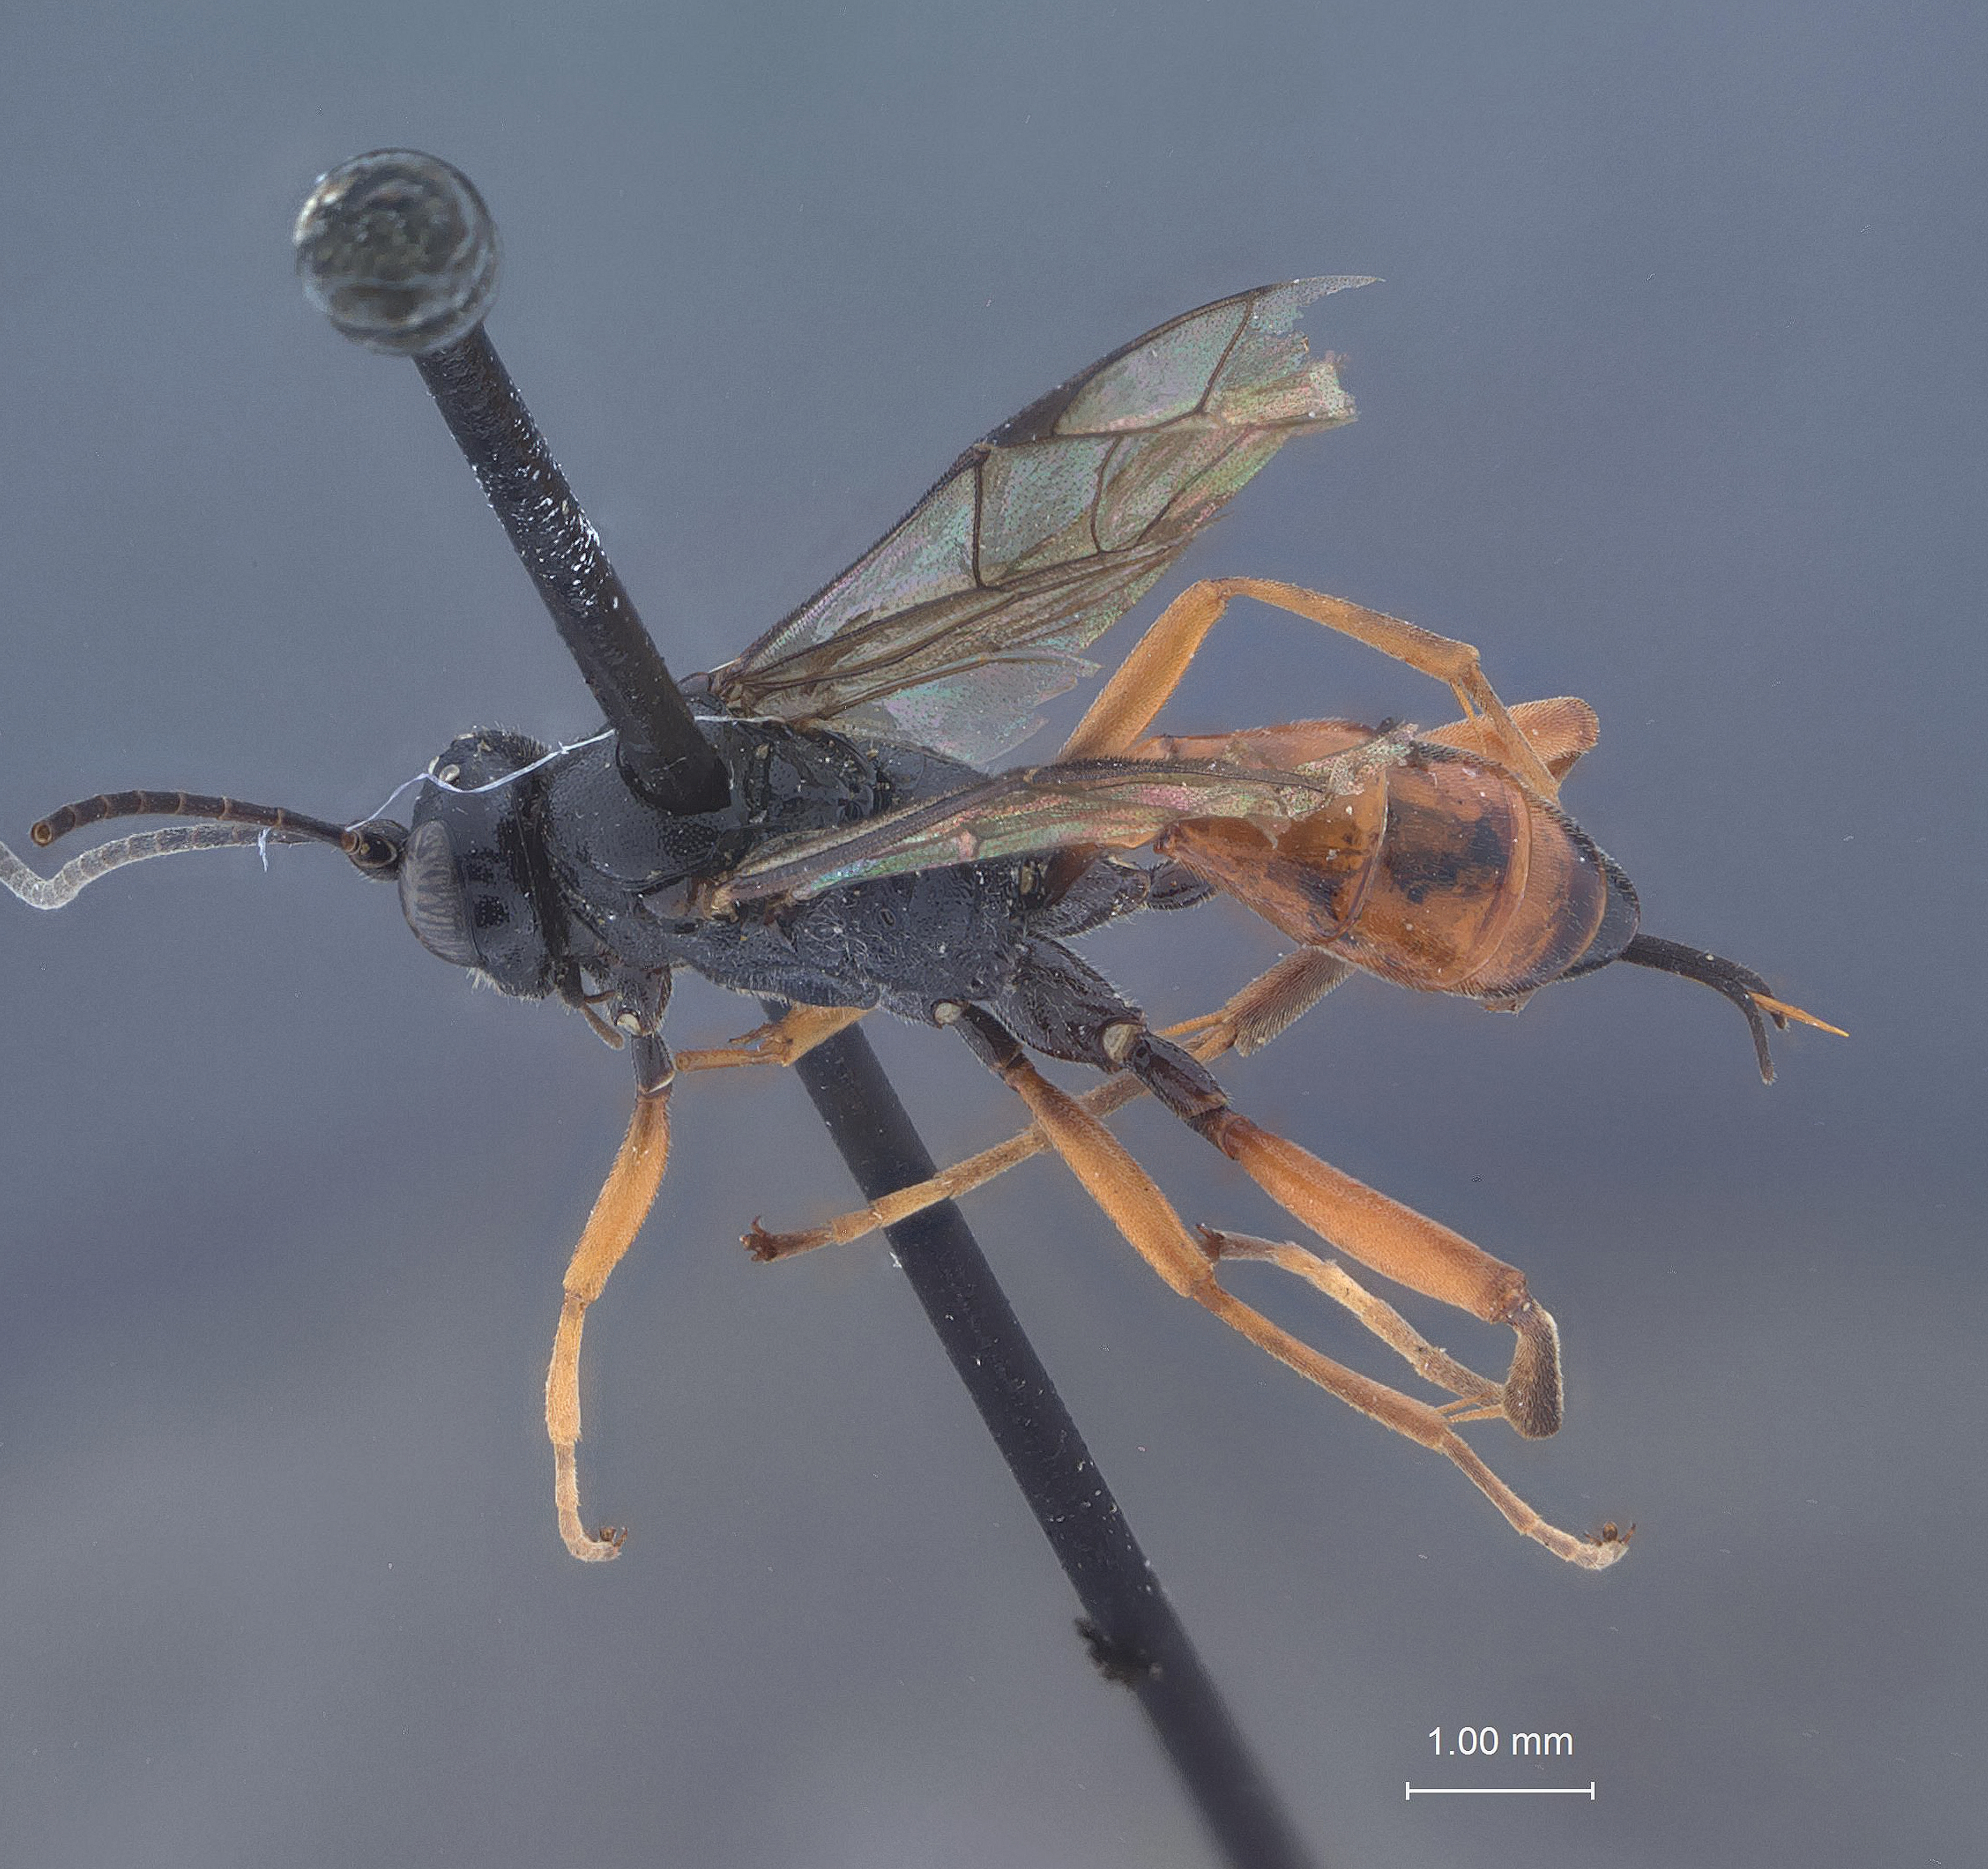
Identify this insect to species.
Trychosis latidens
